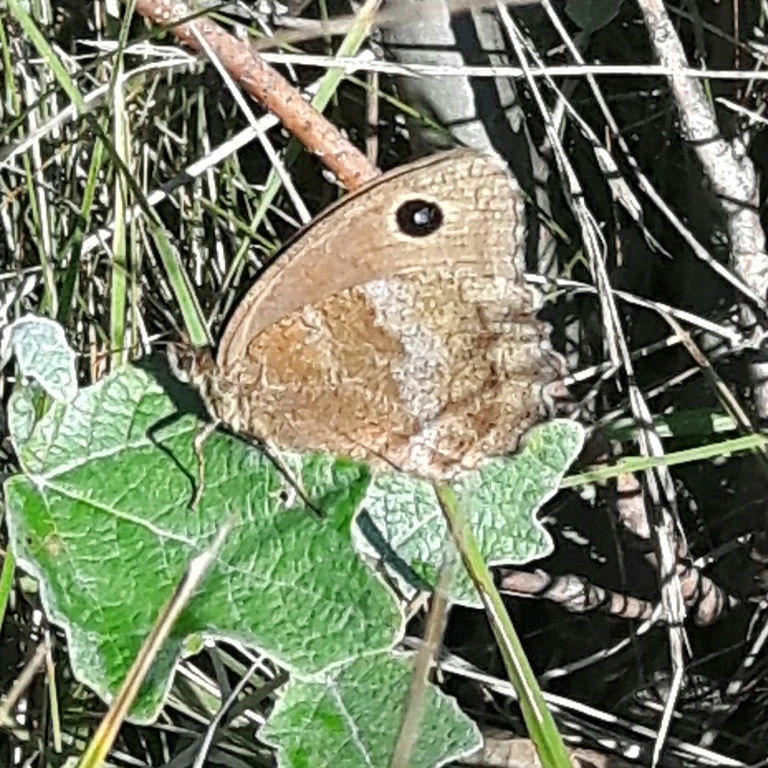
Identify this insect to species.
Minois dryas
